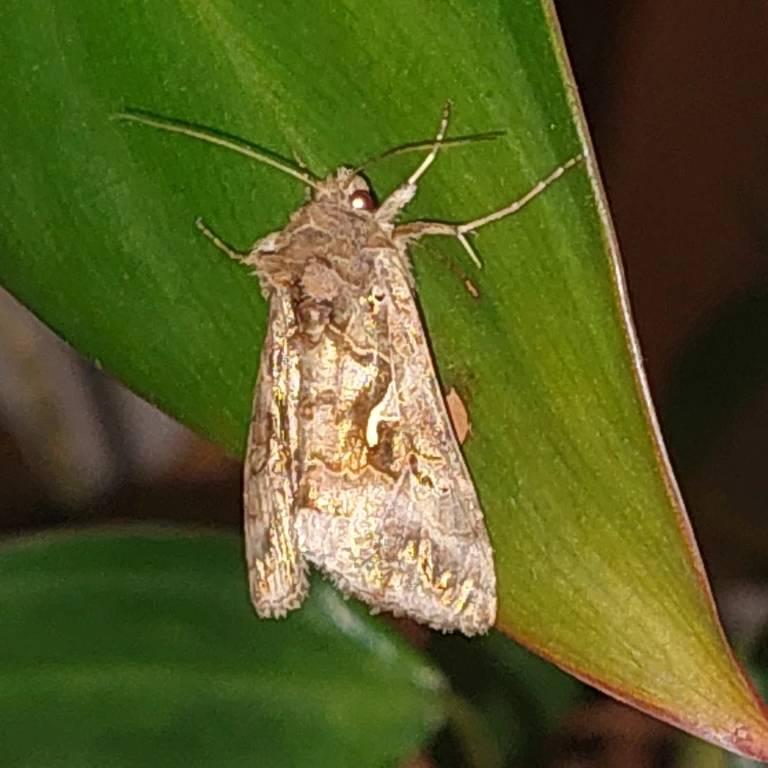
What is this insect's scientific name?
Autographa gamma
